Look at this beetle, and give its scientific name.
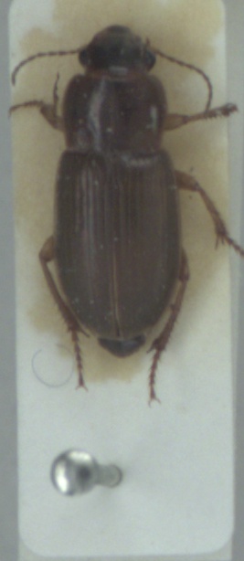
Harpalus affinis
